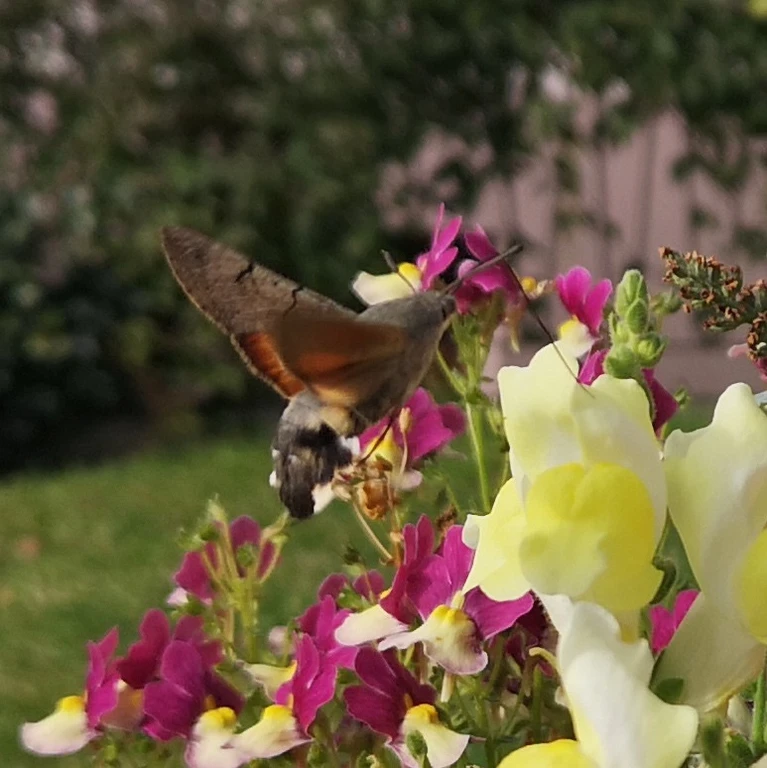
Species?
Macroglossum stellatarum
